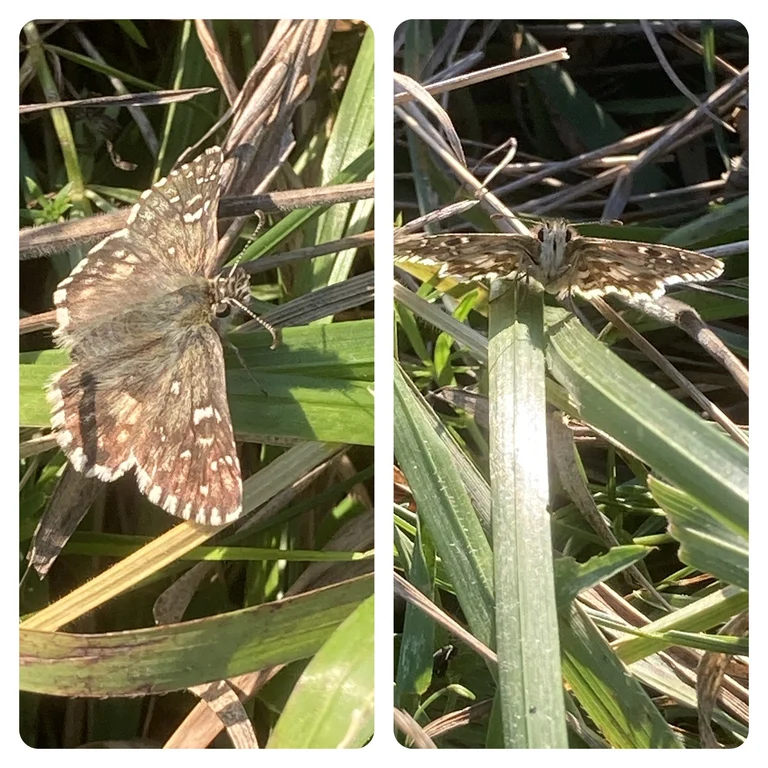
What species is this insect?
Pyrgus armoricanus
